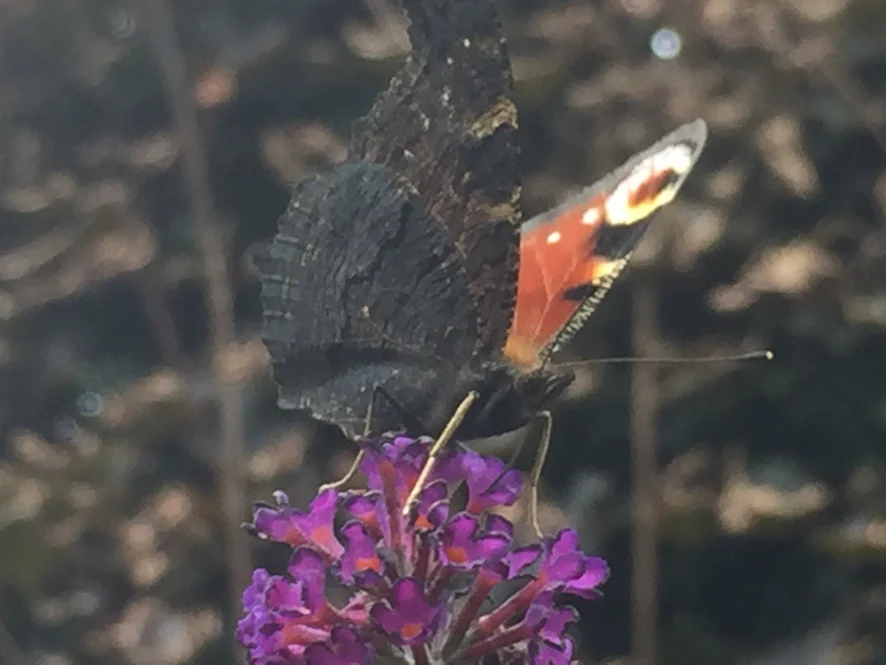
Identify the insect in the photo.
Aglais io
